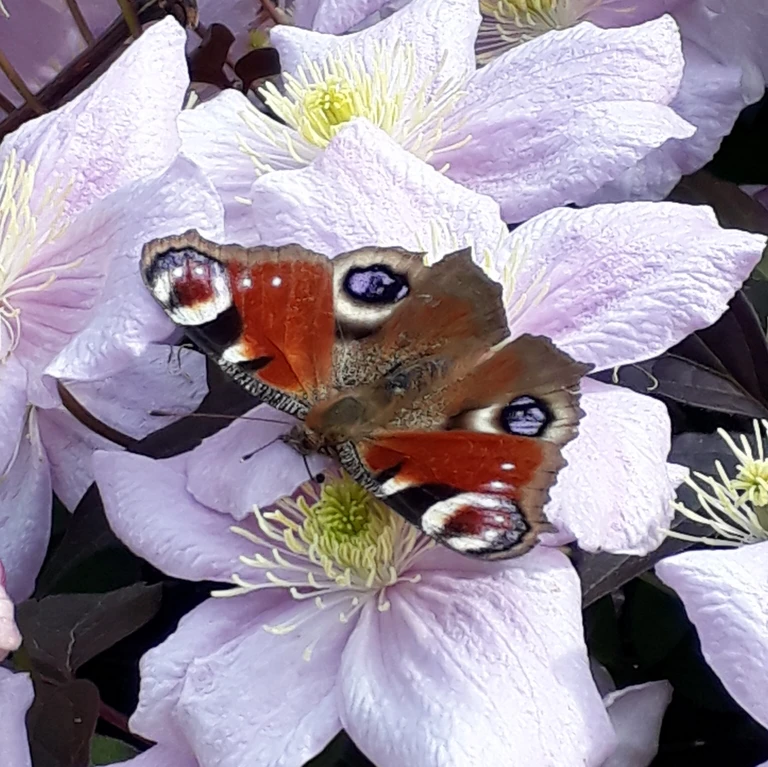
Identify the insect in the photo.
Aglais io
